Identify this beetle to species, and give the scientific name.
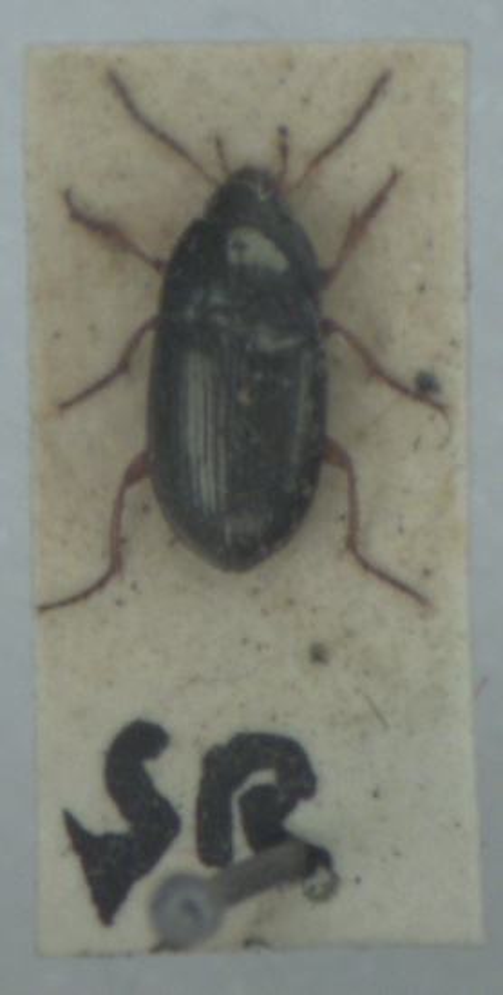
Amara familiaris
